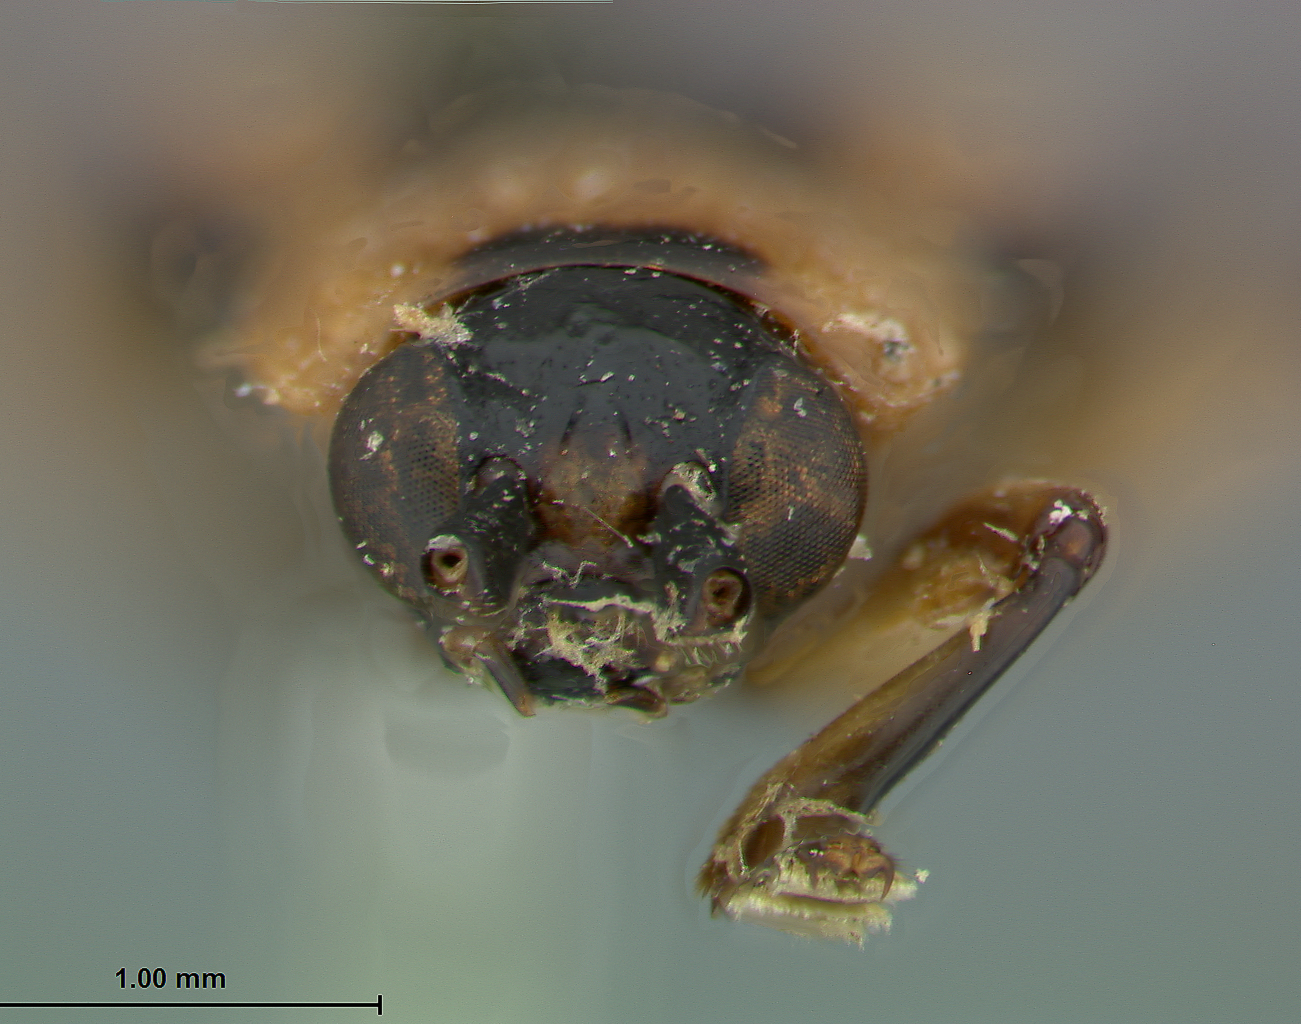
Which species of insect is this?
Cephaloleia nevermanni
